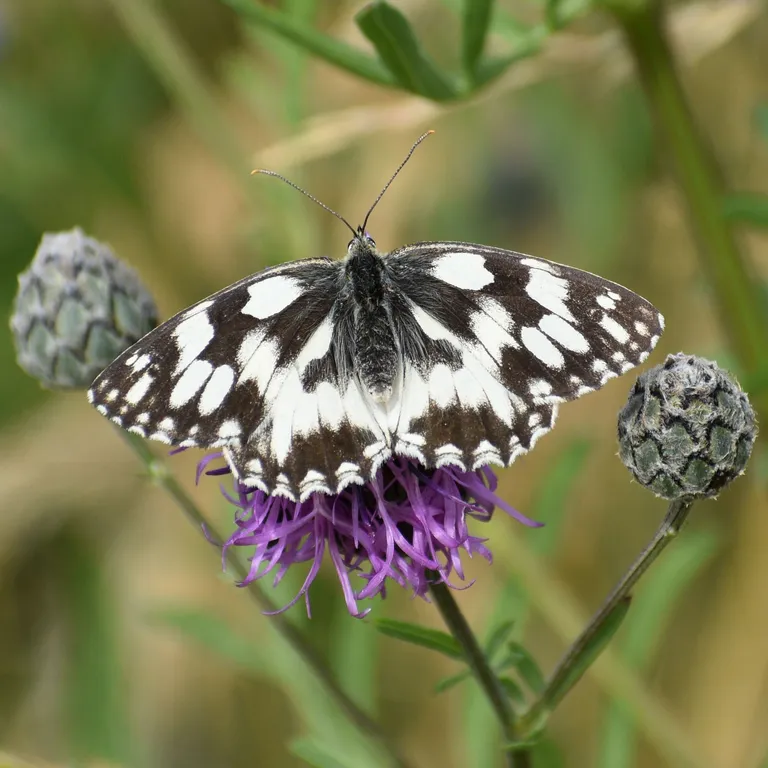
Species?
Melanargia galathea
